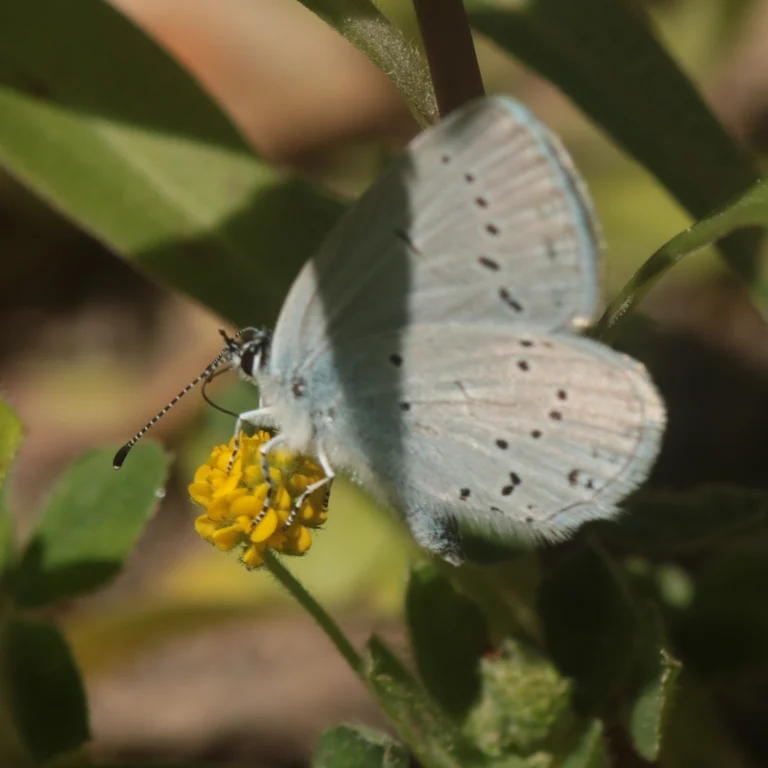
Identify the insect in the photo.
Cupido decolorata (also Elkalyce decolorata)
